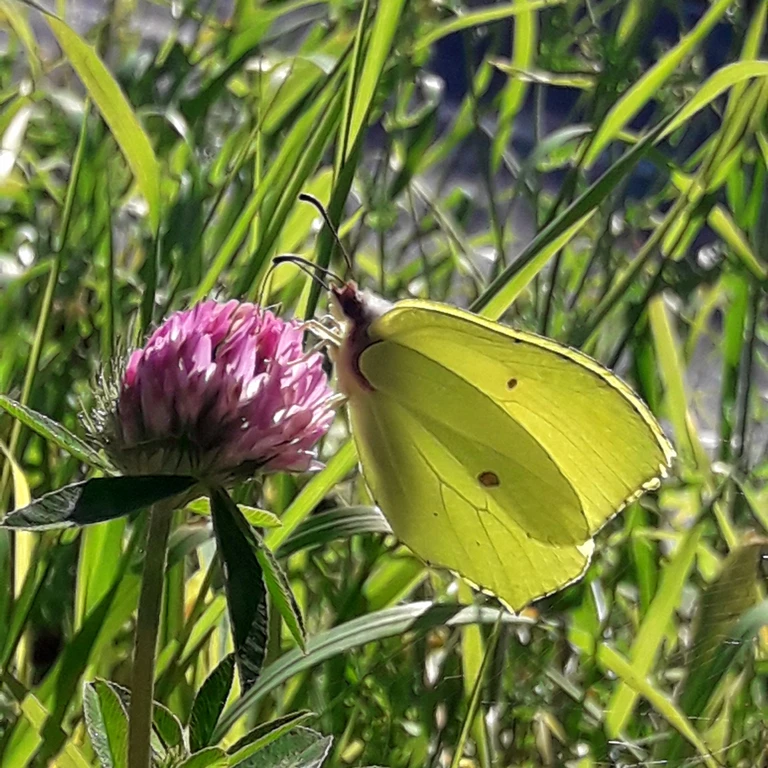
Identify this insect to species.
Gonepteryx rhamni
